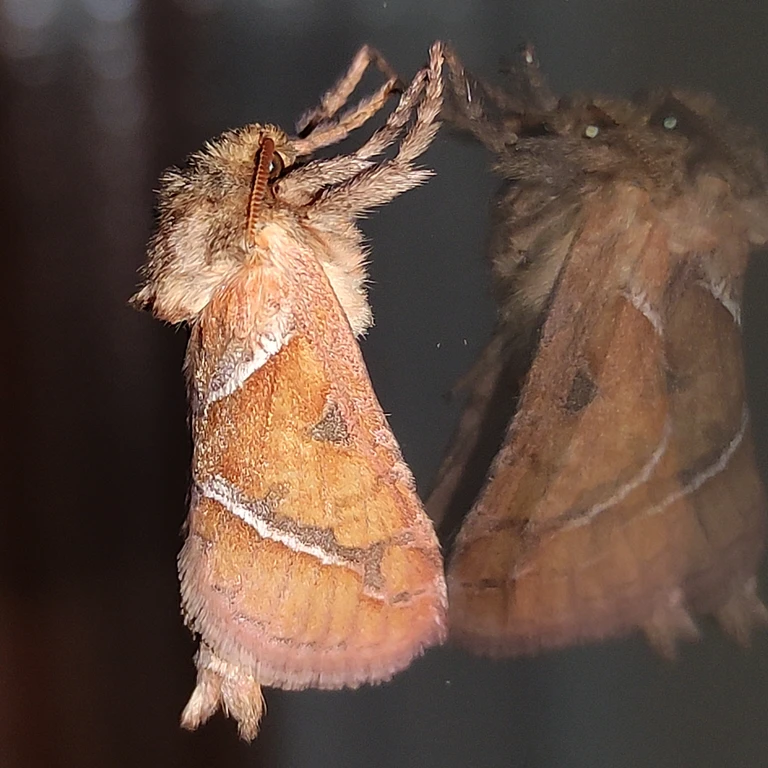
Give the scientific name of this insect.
Triodia sylvina
